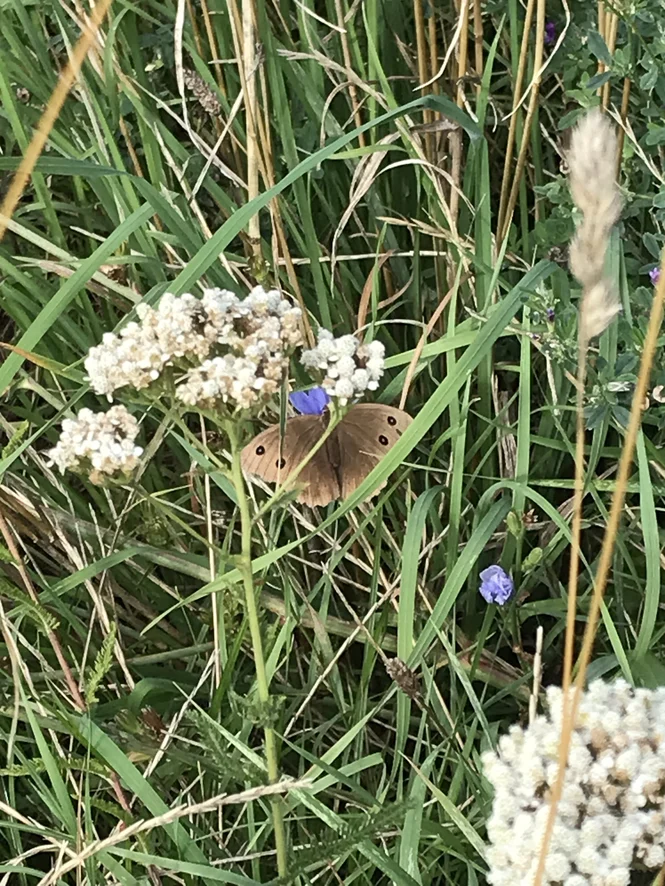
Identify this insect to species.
Minois dryas
